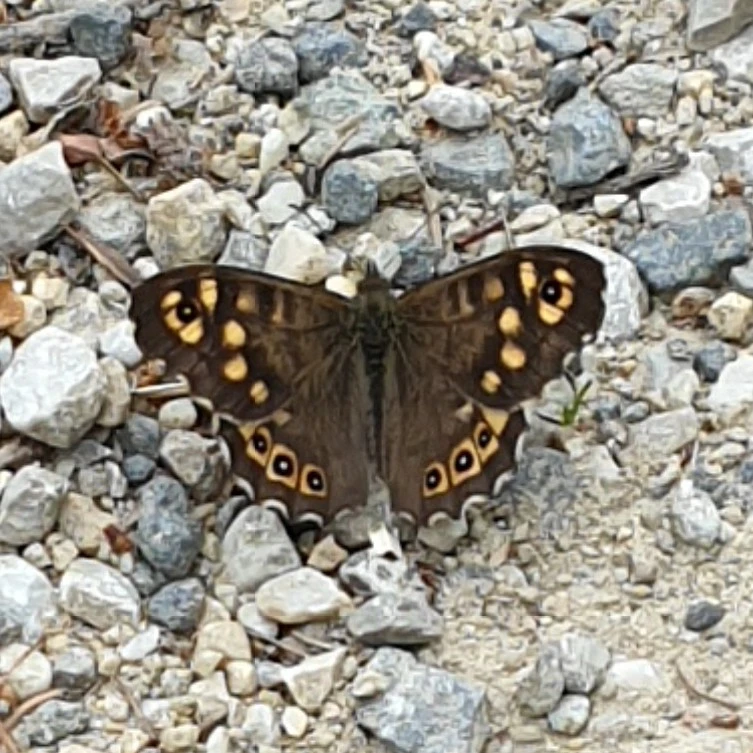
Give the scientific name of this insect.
Pararge aegeria
